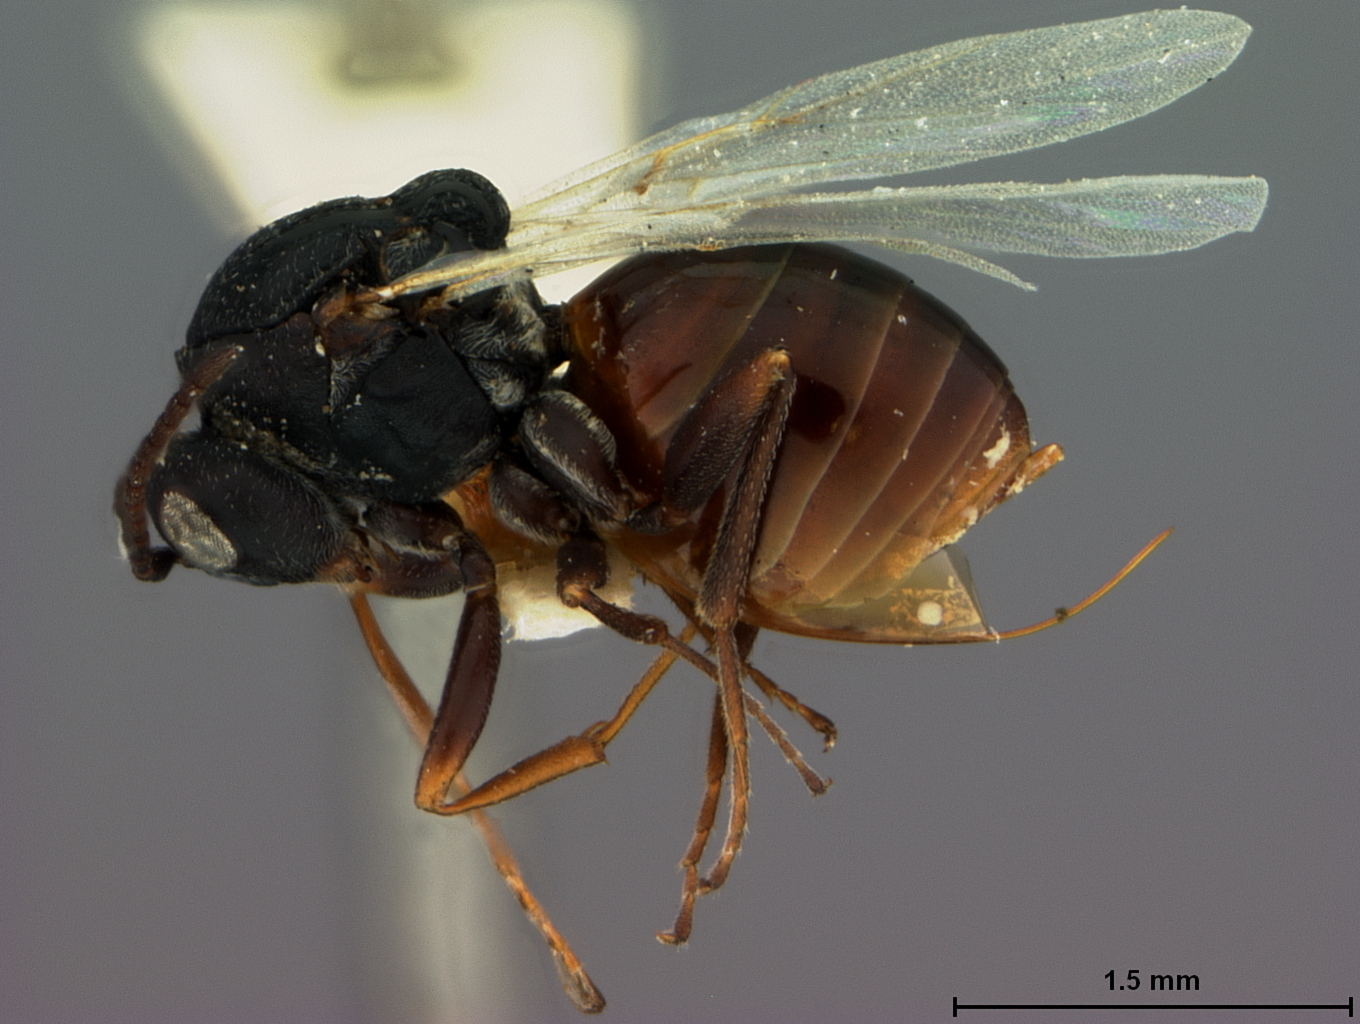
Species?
Antistrophus laciniatus
